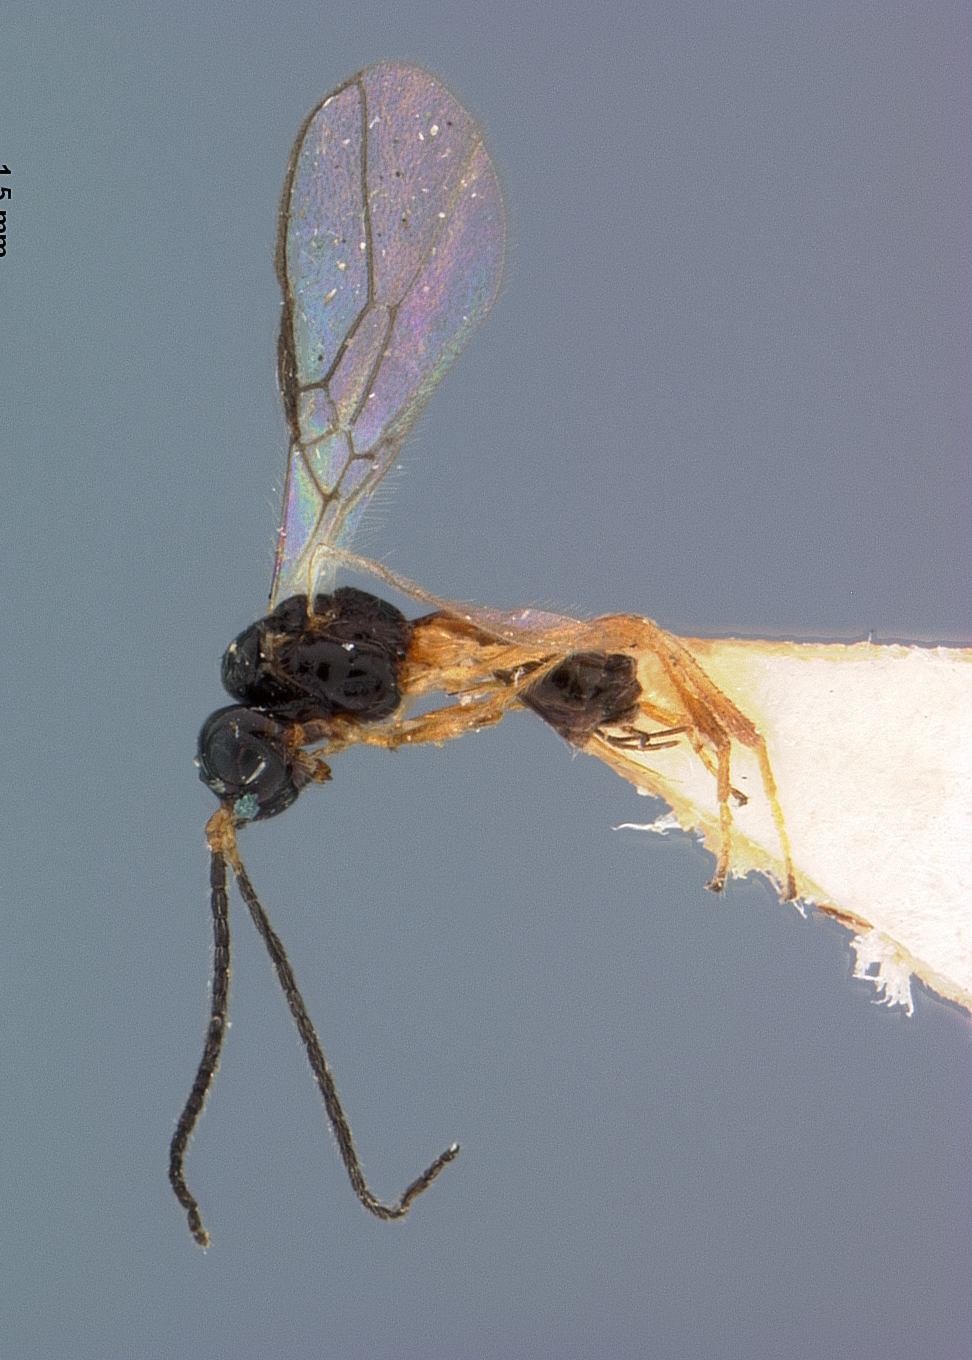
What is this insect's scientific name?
Aspilota terryvillensis
